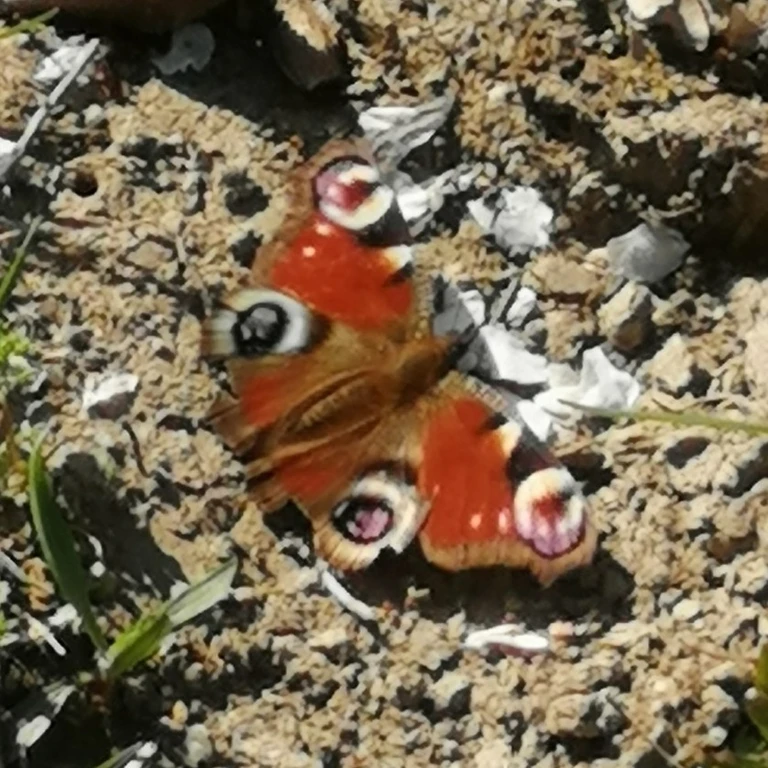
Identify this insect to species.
Aglais io
